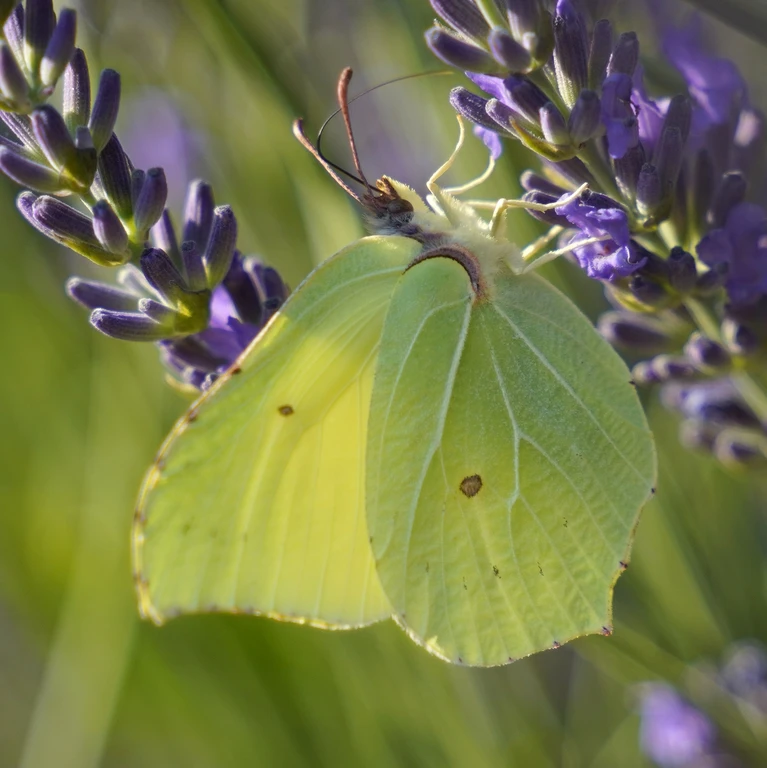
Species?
Gonepteryx rhamni
